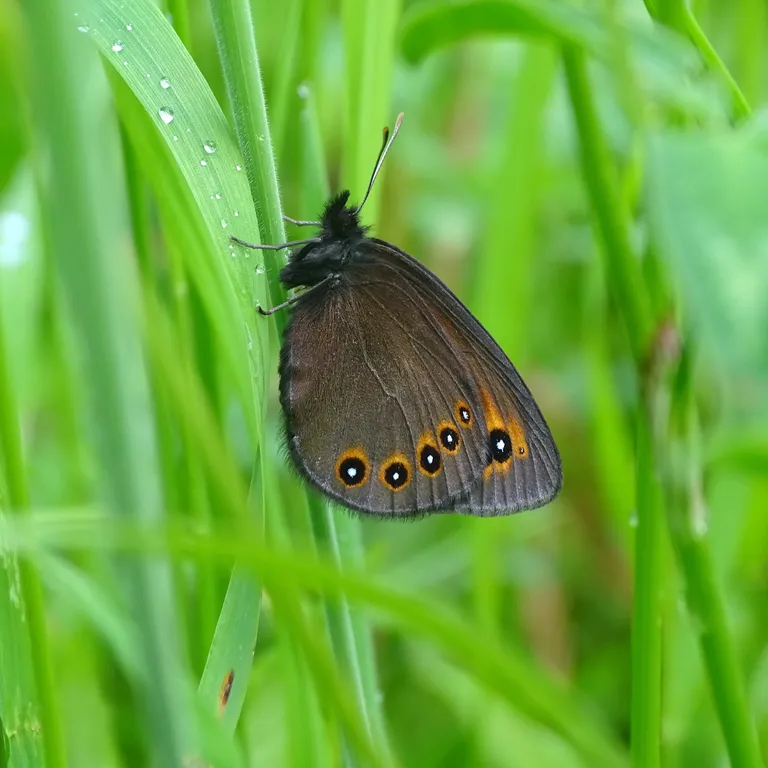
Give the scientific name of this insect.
Erebia medusa
